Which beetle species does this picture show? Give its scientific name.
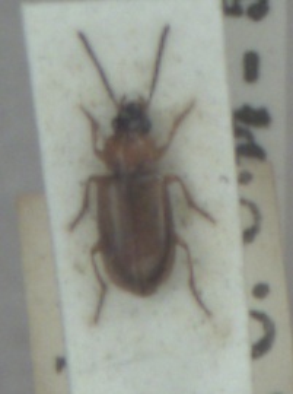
Acupalpus dorsalis
